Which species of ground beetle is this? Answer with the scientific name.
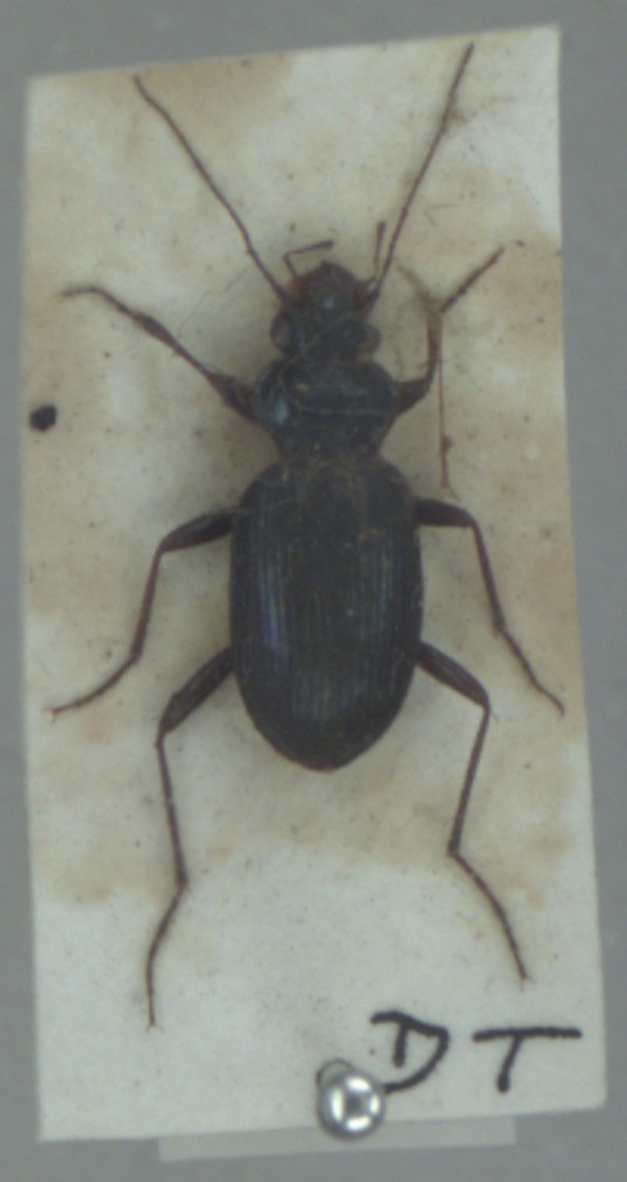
Leistus spinibarbis
